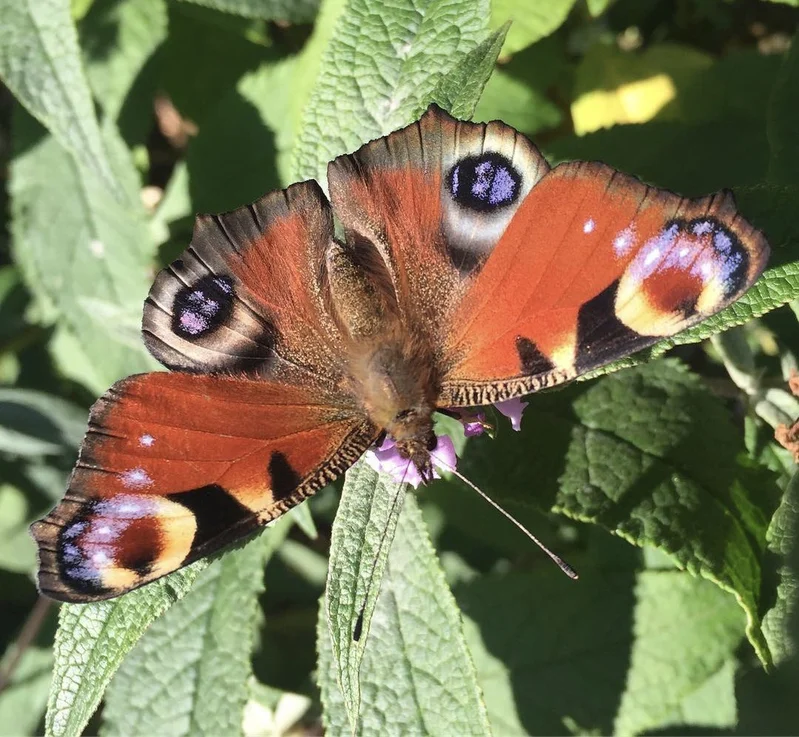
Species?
Aglais io
